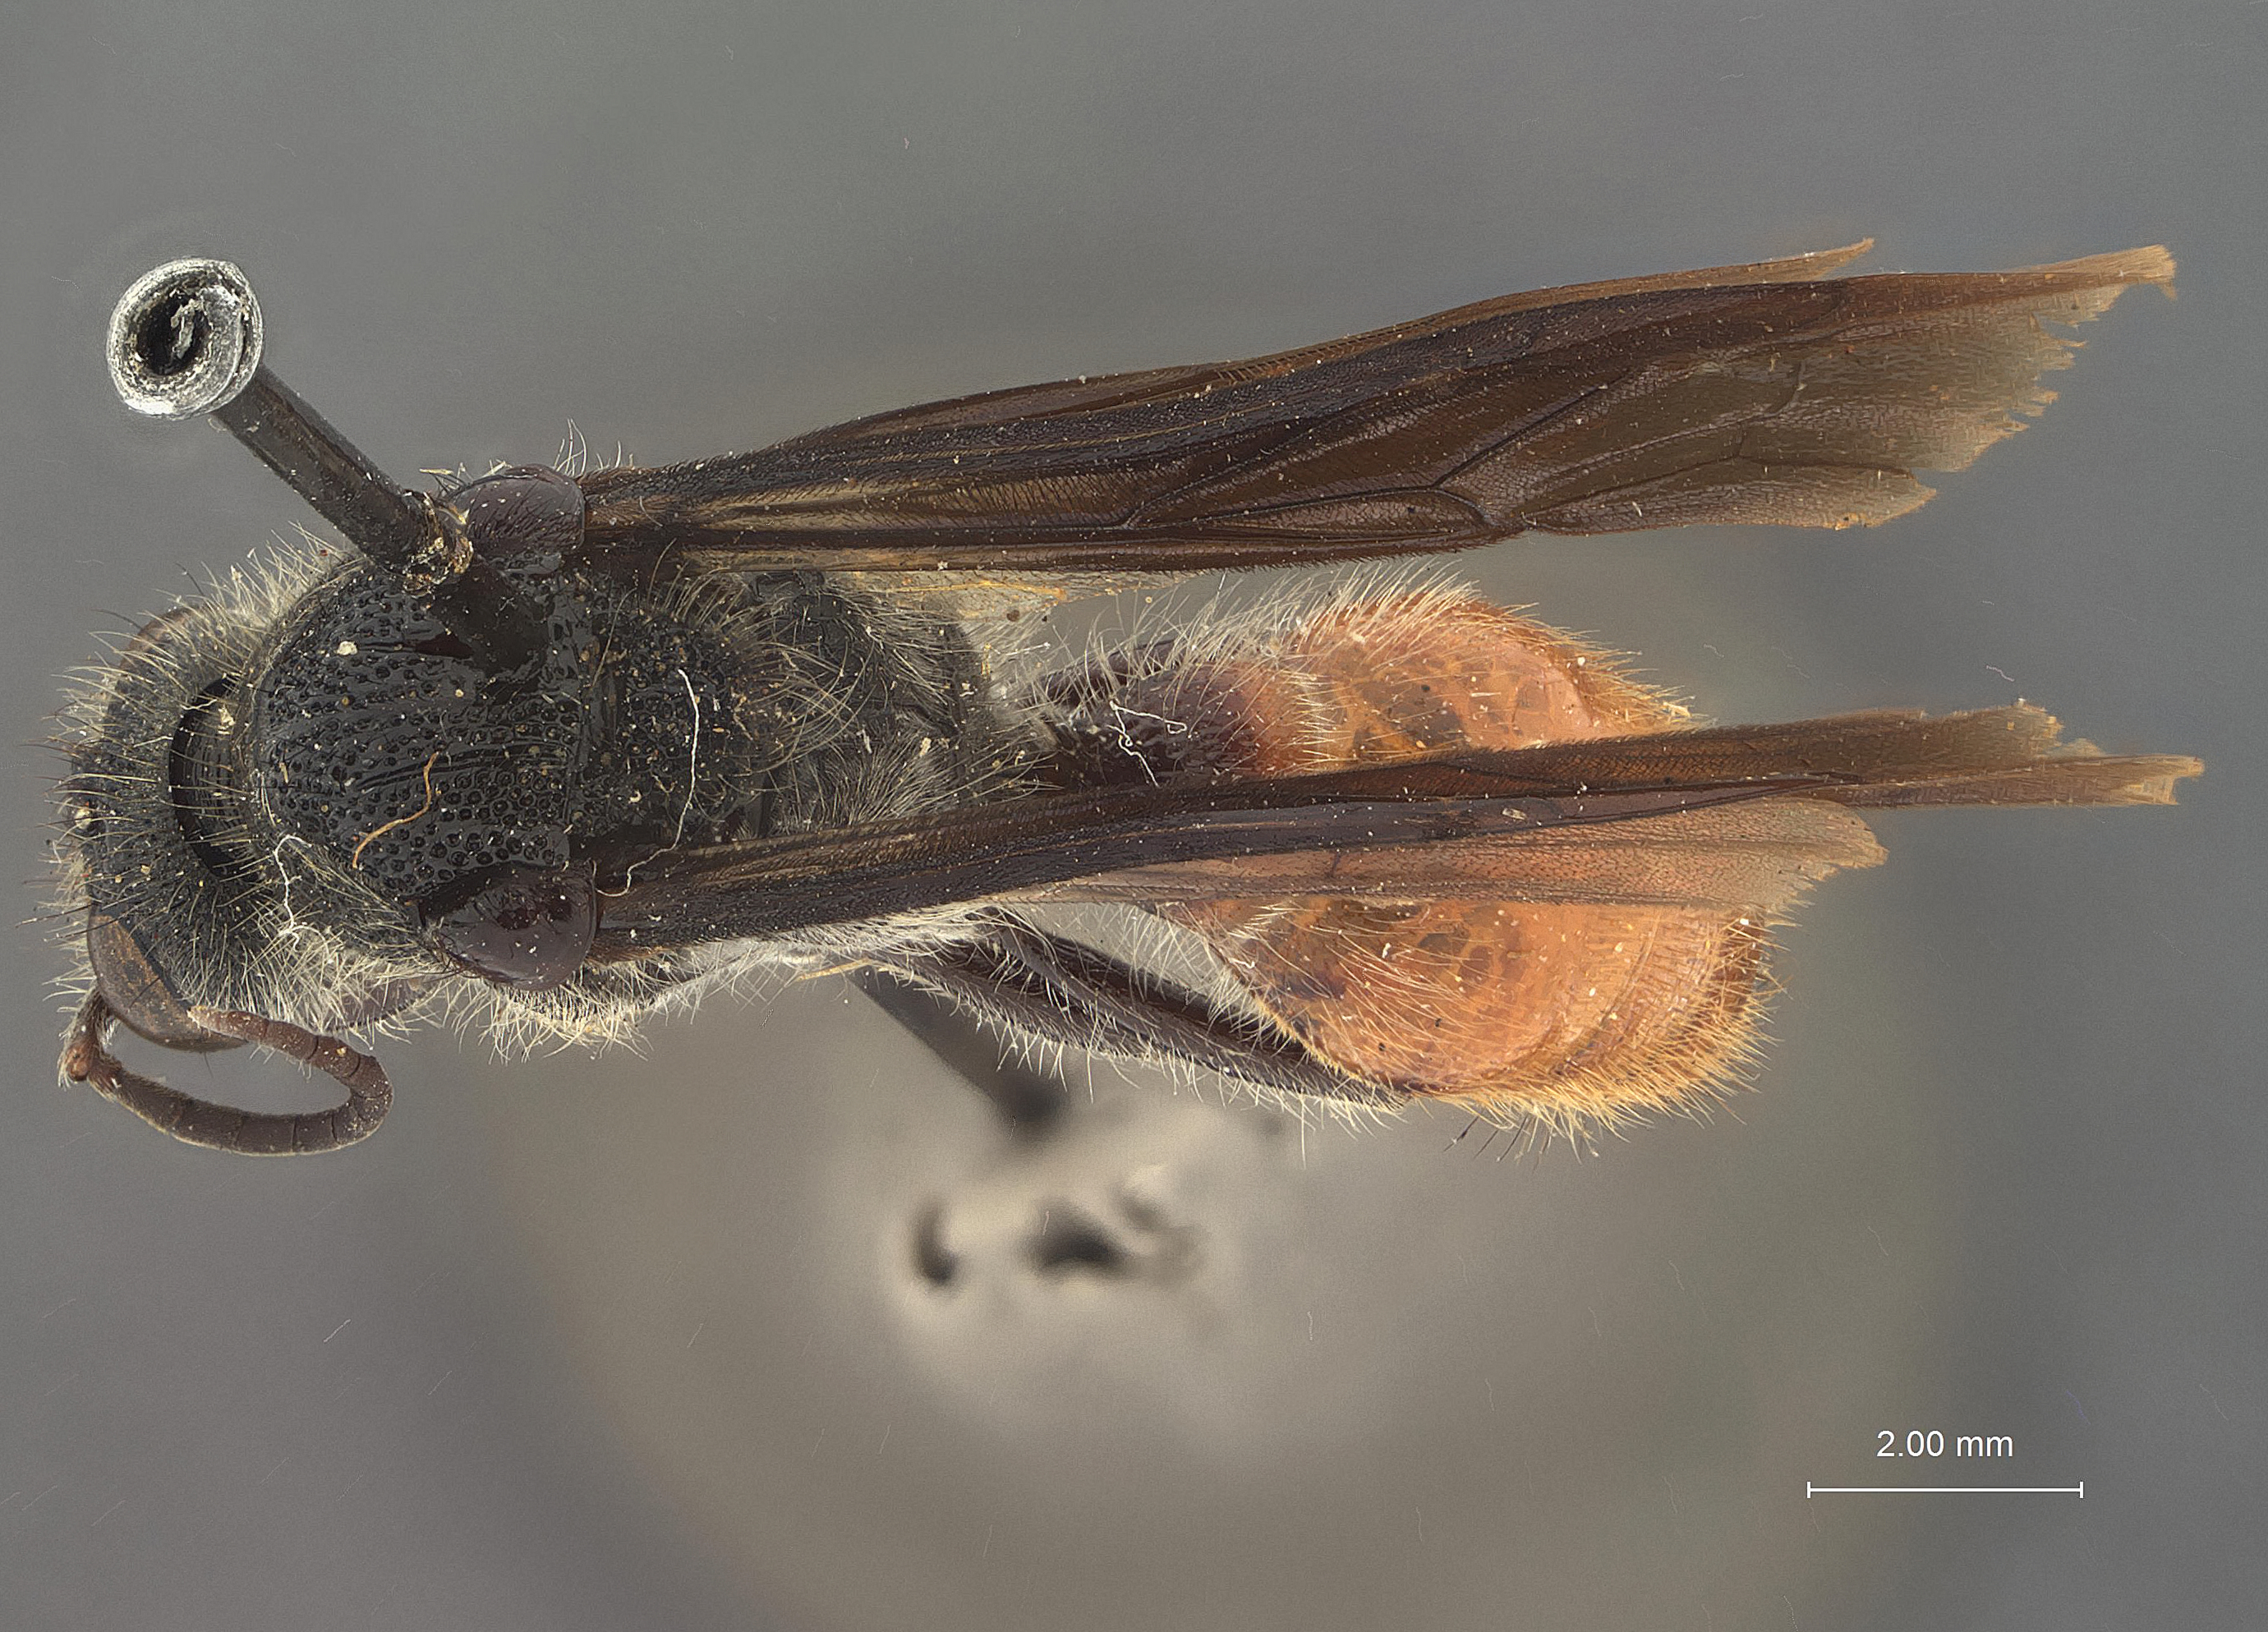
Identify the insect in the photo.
Timulla minor
